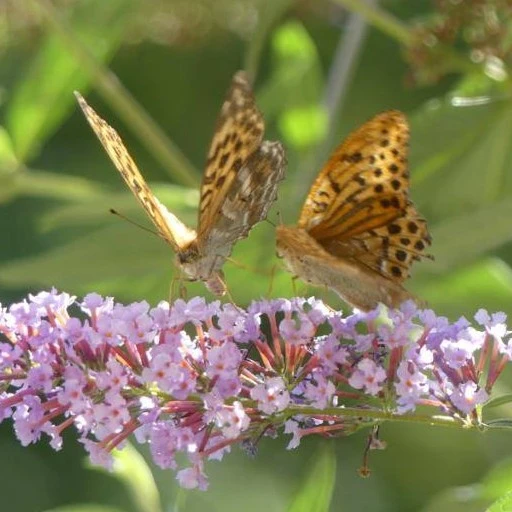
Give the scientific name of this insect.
Argynnis paphia
